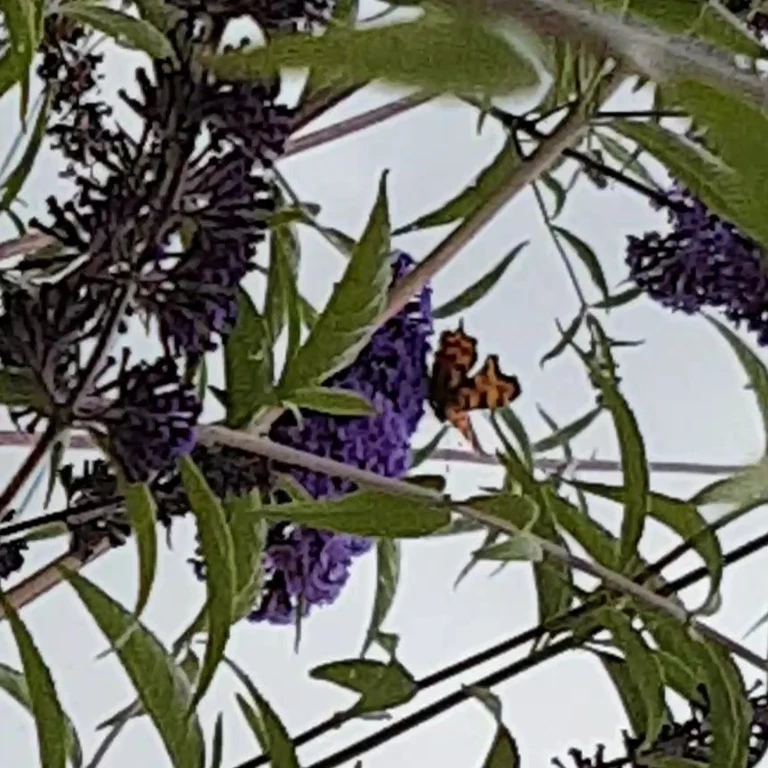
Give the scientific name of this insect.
Polygonia c-album
